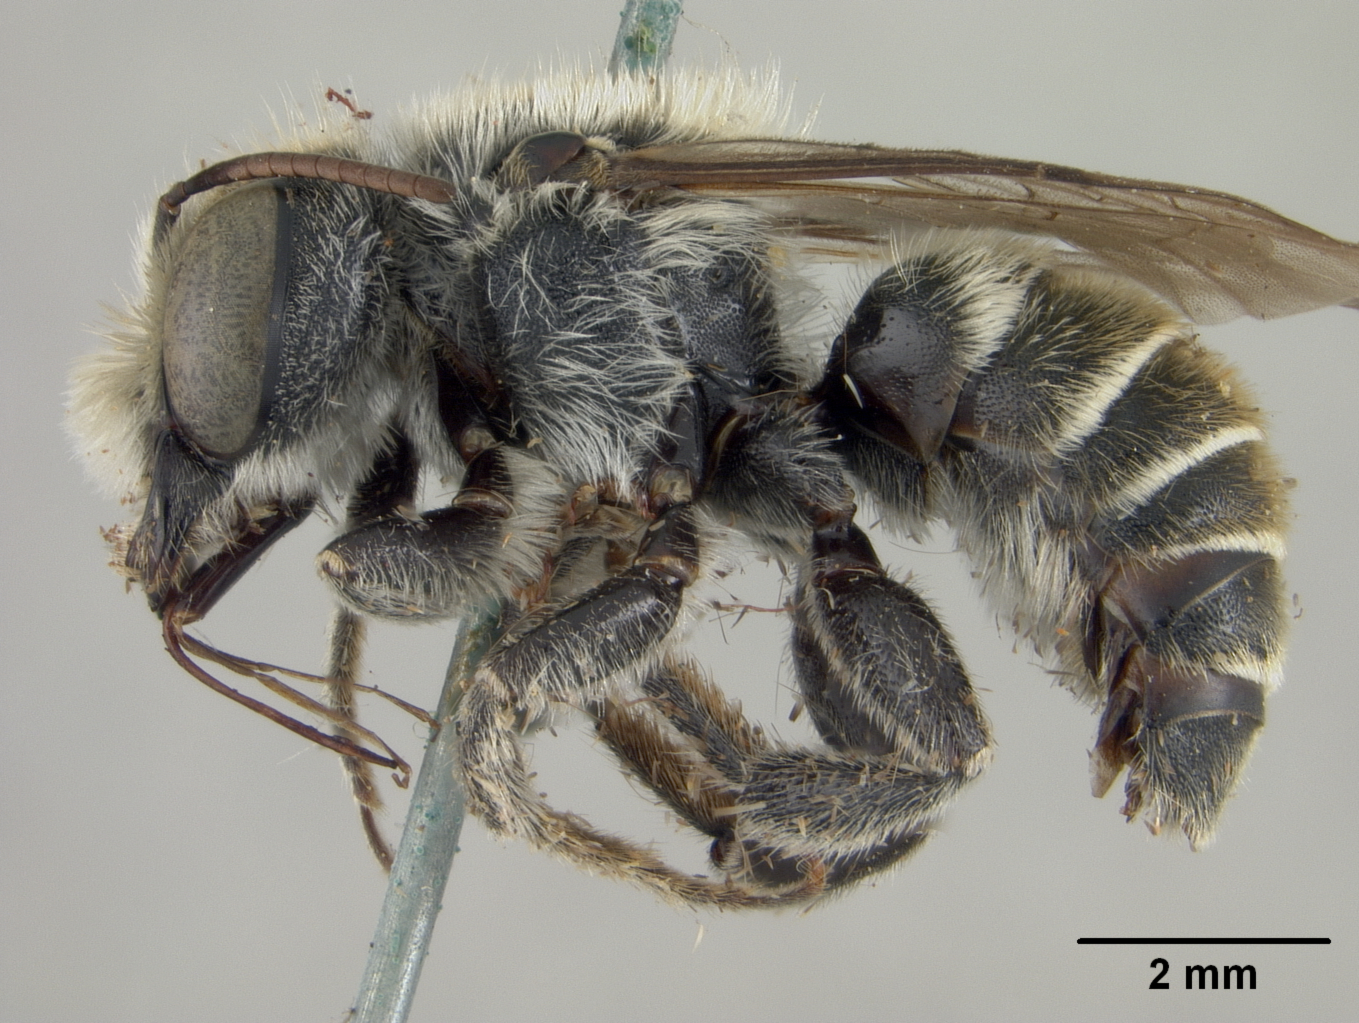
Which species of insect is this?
Hoplitis anodontura
